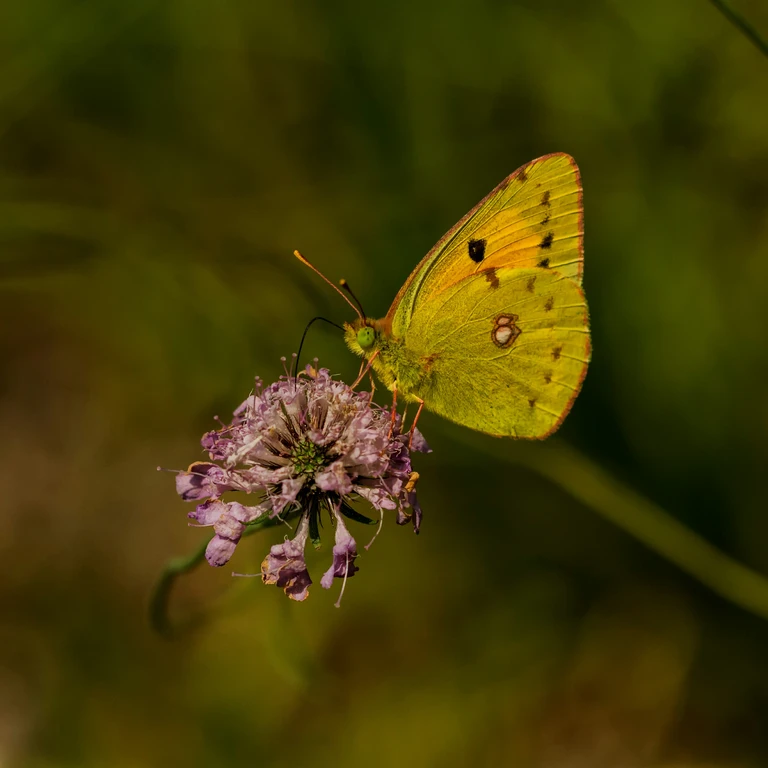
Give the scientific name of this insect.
Colias croceus
